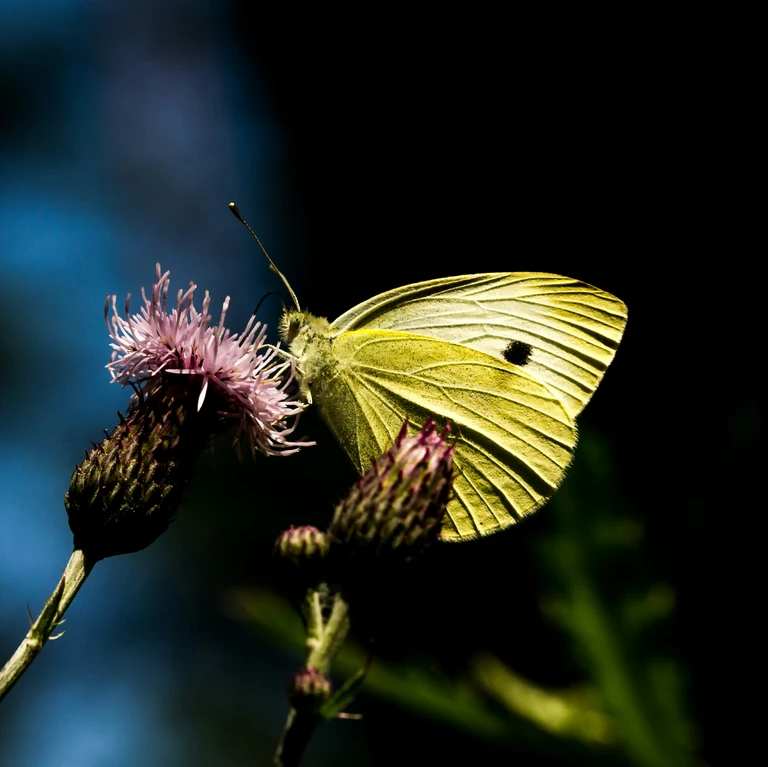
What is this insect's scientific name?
Pieris brassicae
